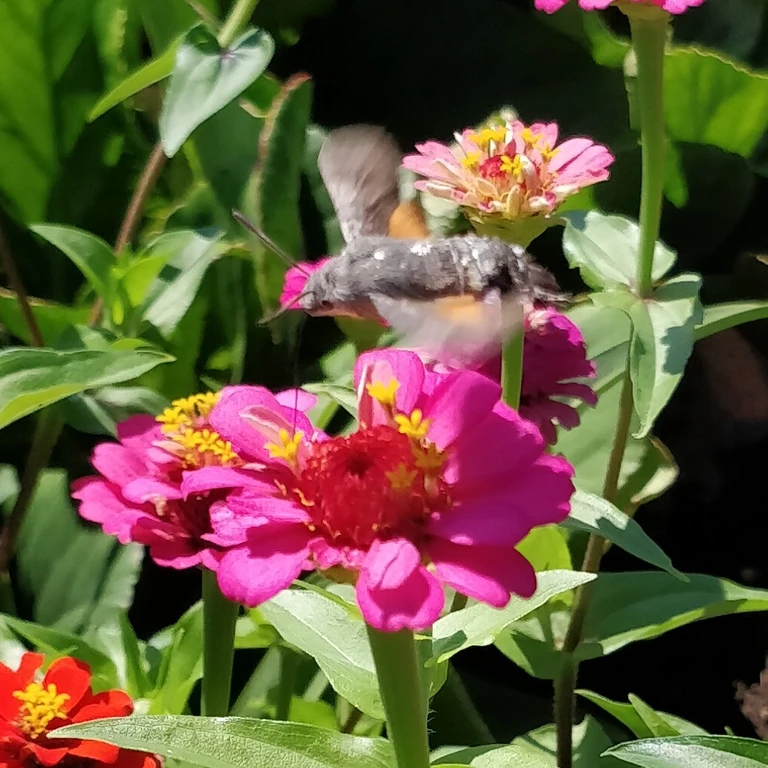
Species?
Macroglossum stellatarum
